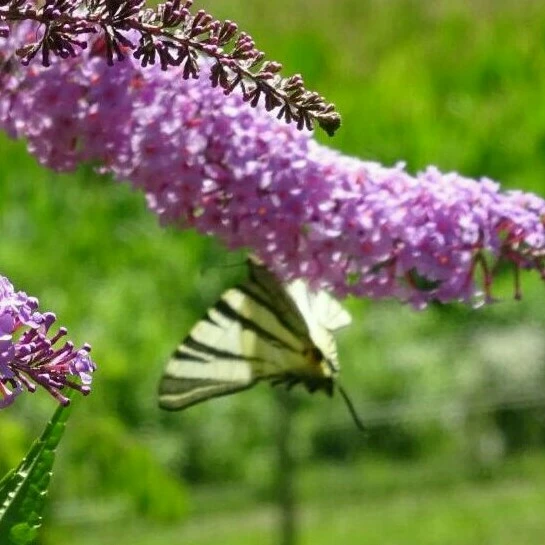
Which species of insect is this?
Iphiclides podalirius
